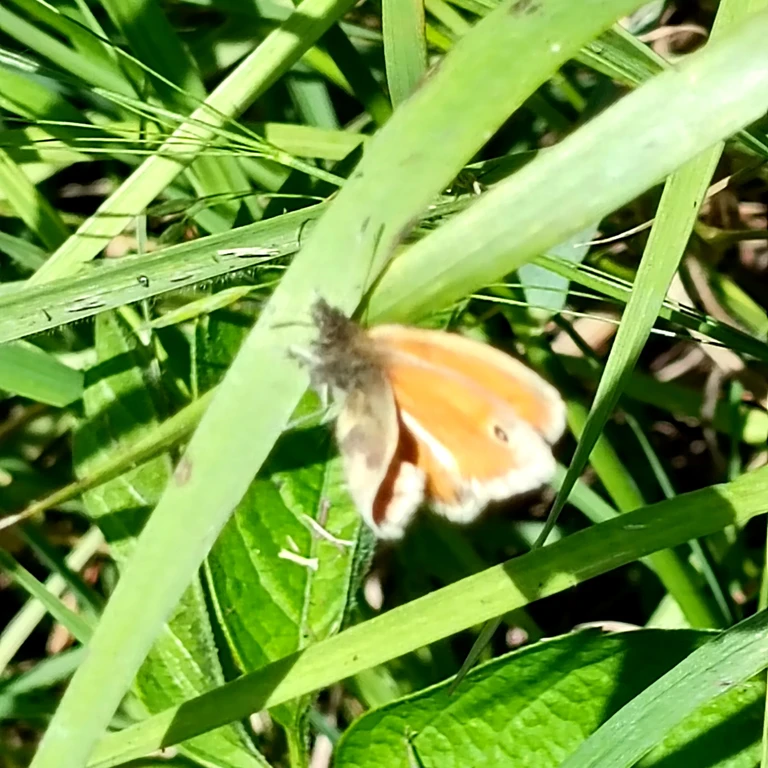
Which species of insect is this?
Coenonympha pamphilus
